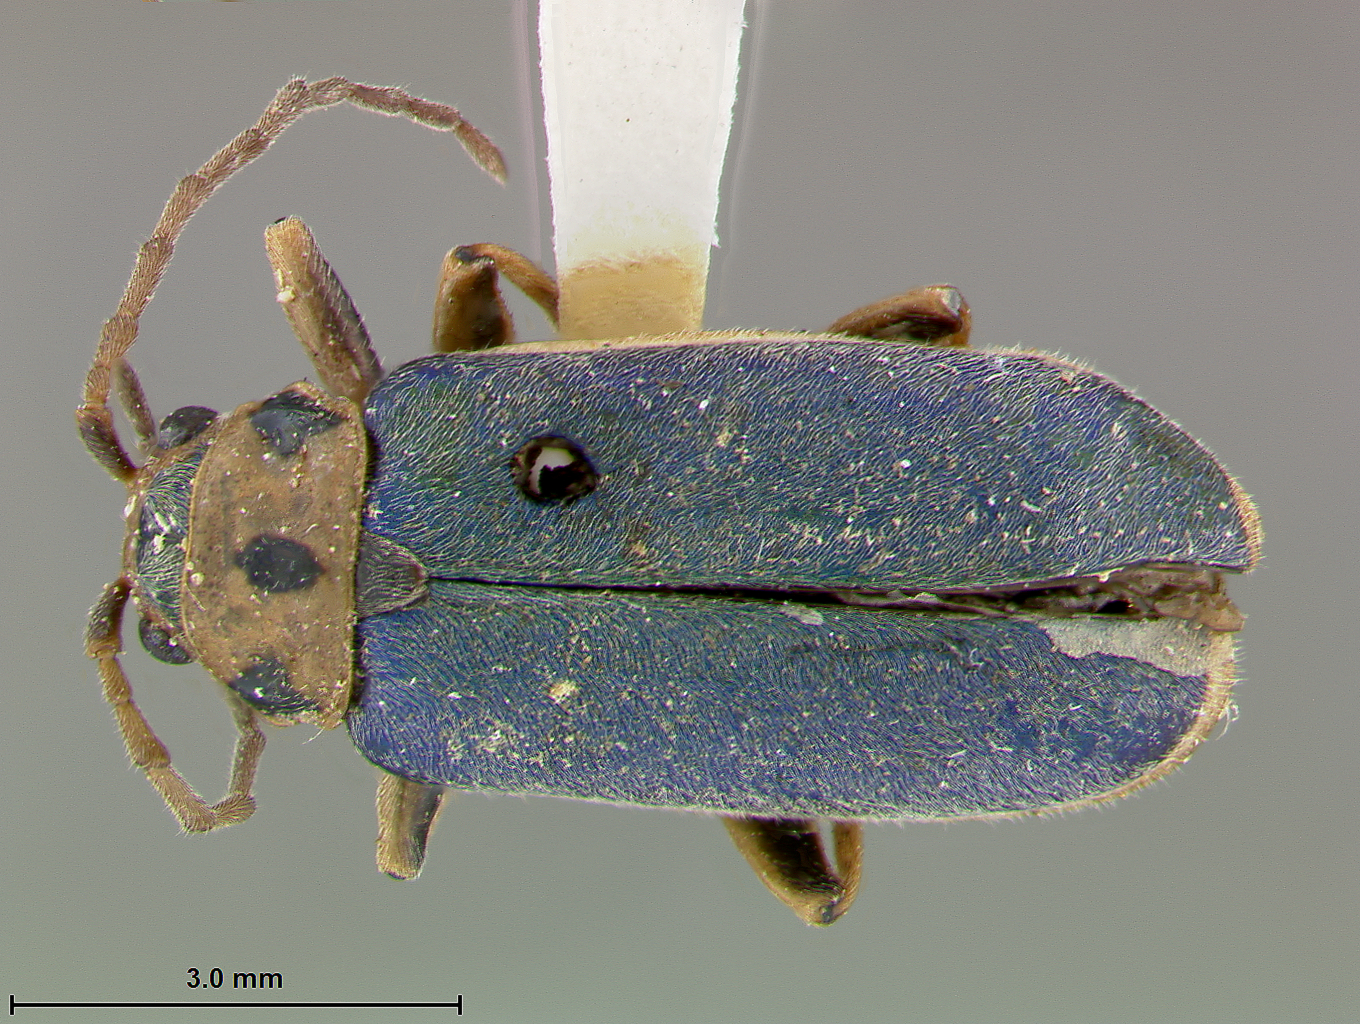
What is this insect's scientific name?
Trirhabda confusa
